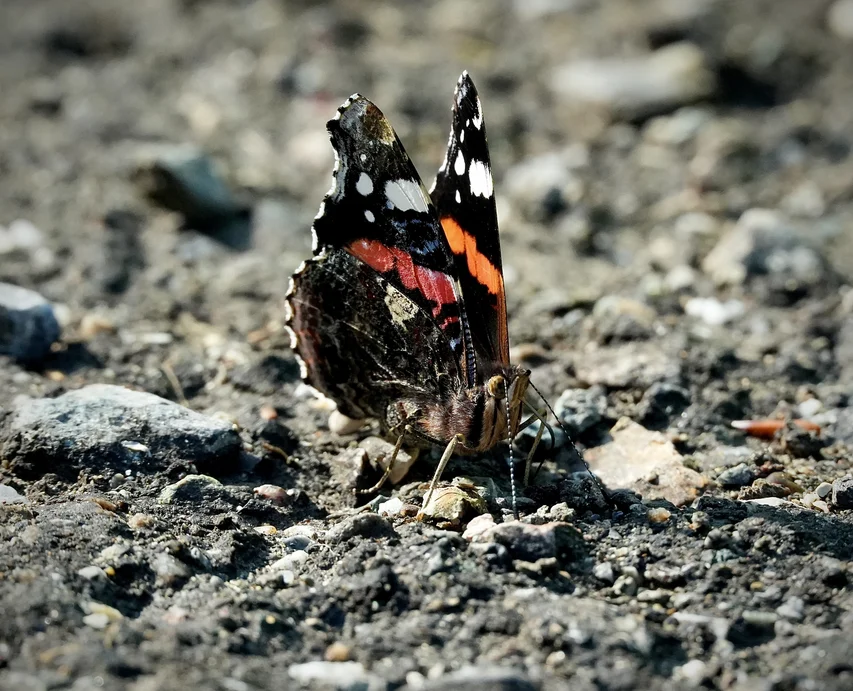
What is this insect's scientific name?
Vanessa atalanta
